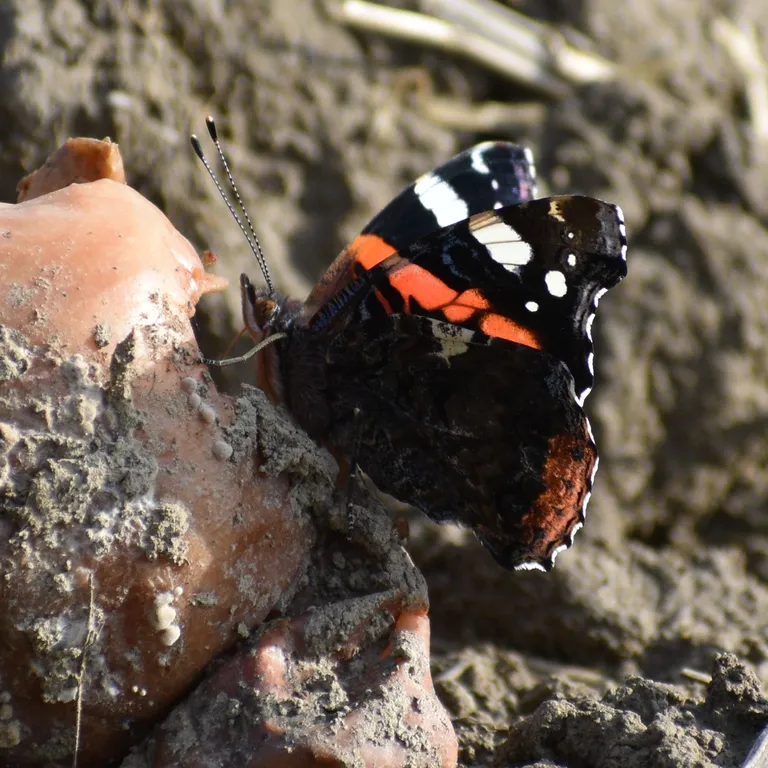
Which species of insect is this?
Vanessa atalanta
